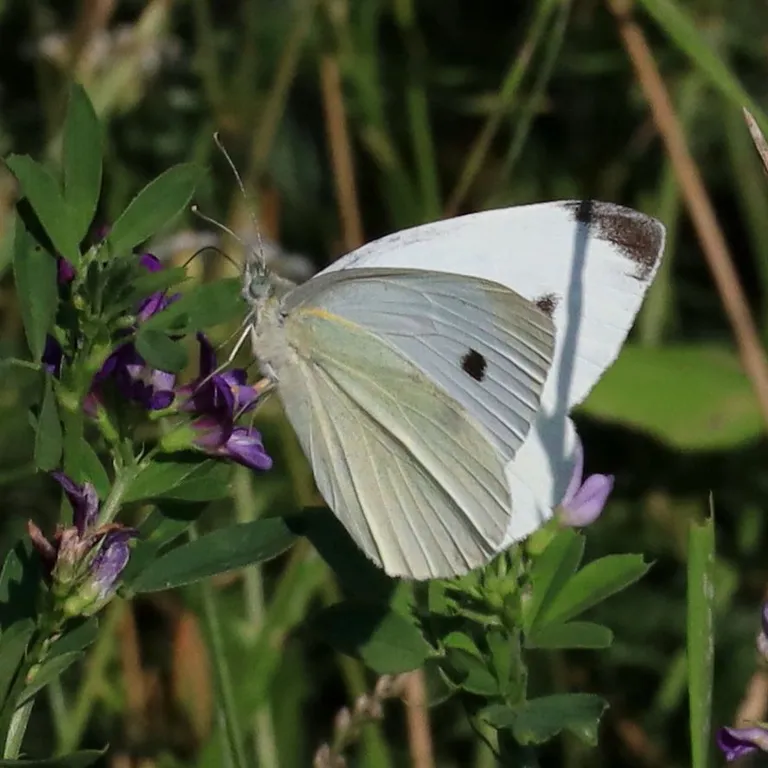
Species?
Pieris rapae
